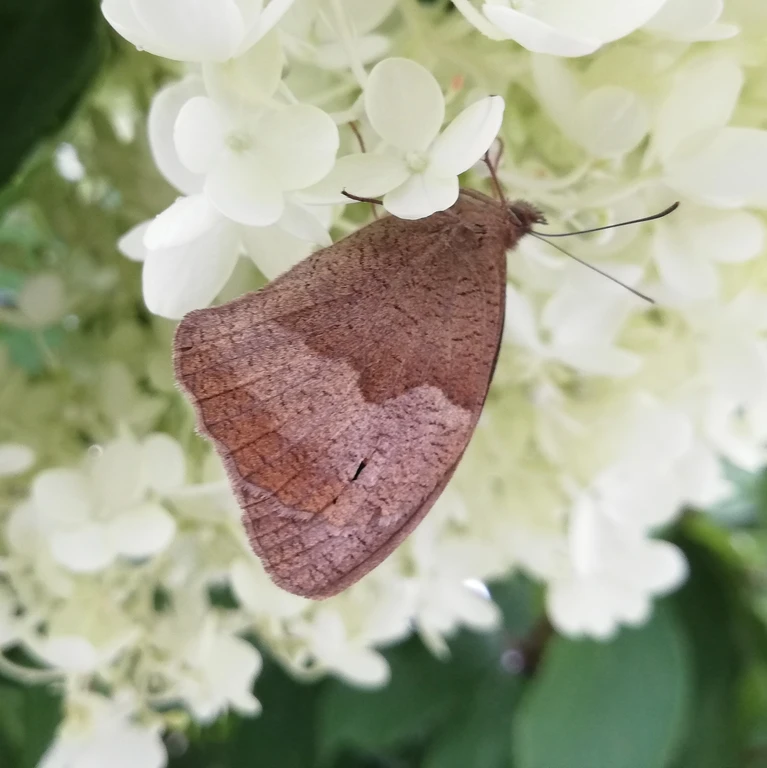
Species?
Maniola jurtina
